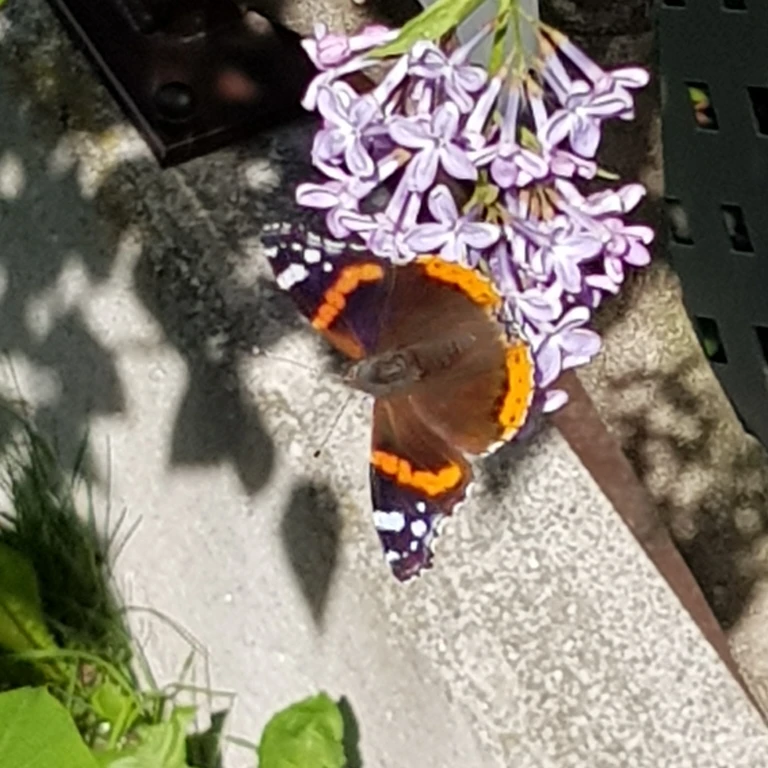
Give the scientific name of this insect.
Vanessa atalanta
